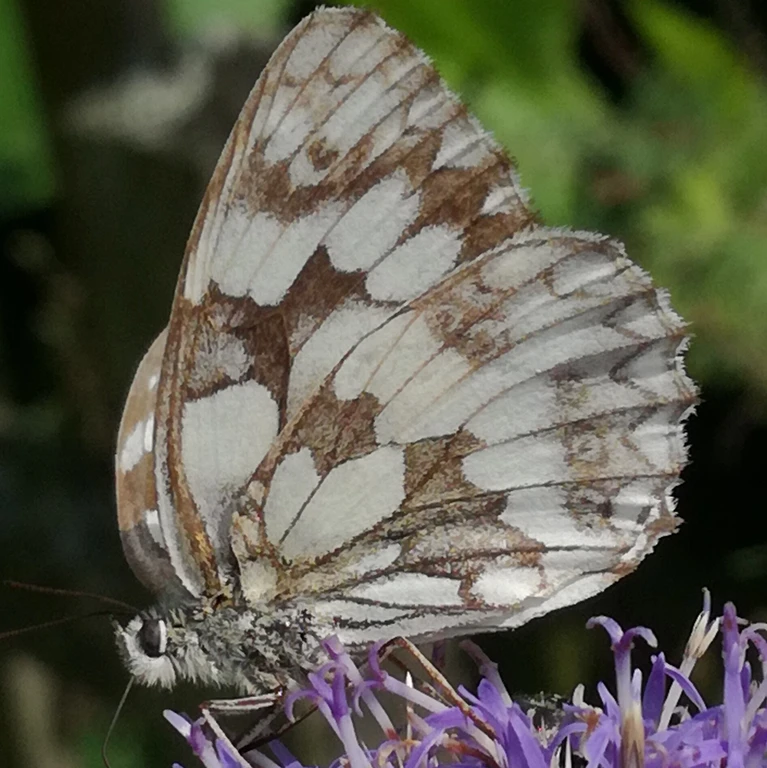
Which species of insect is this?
Melanargia galathea
